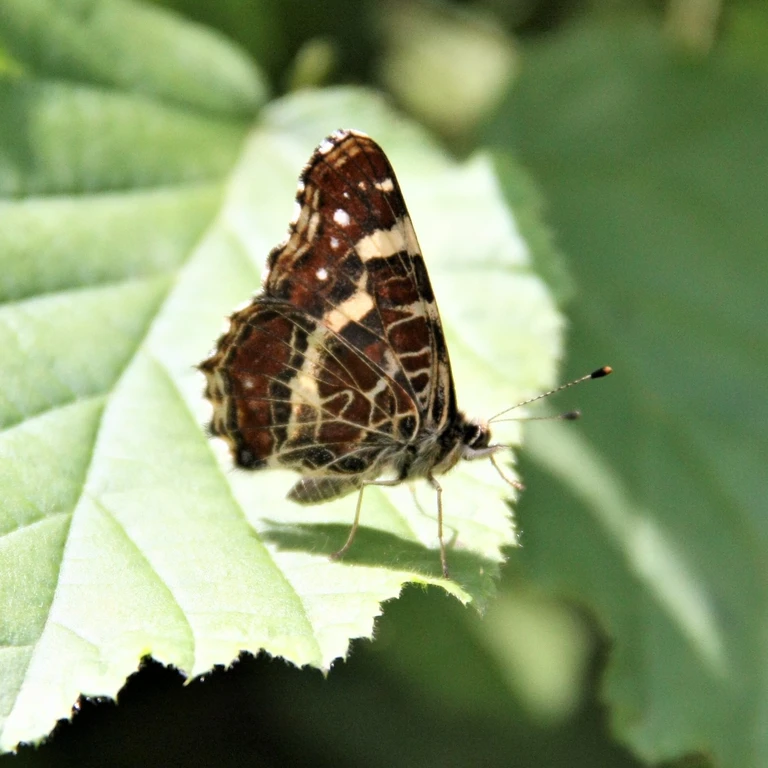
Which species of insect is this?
Araschnia levana
